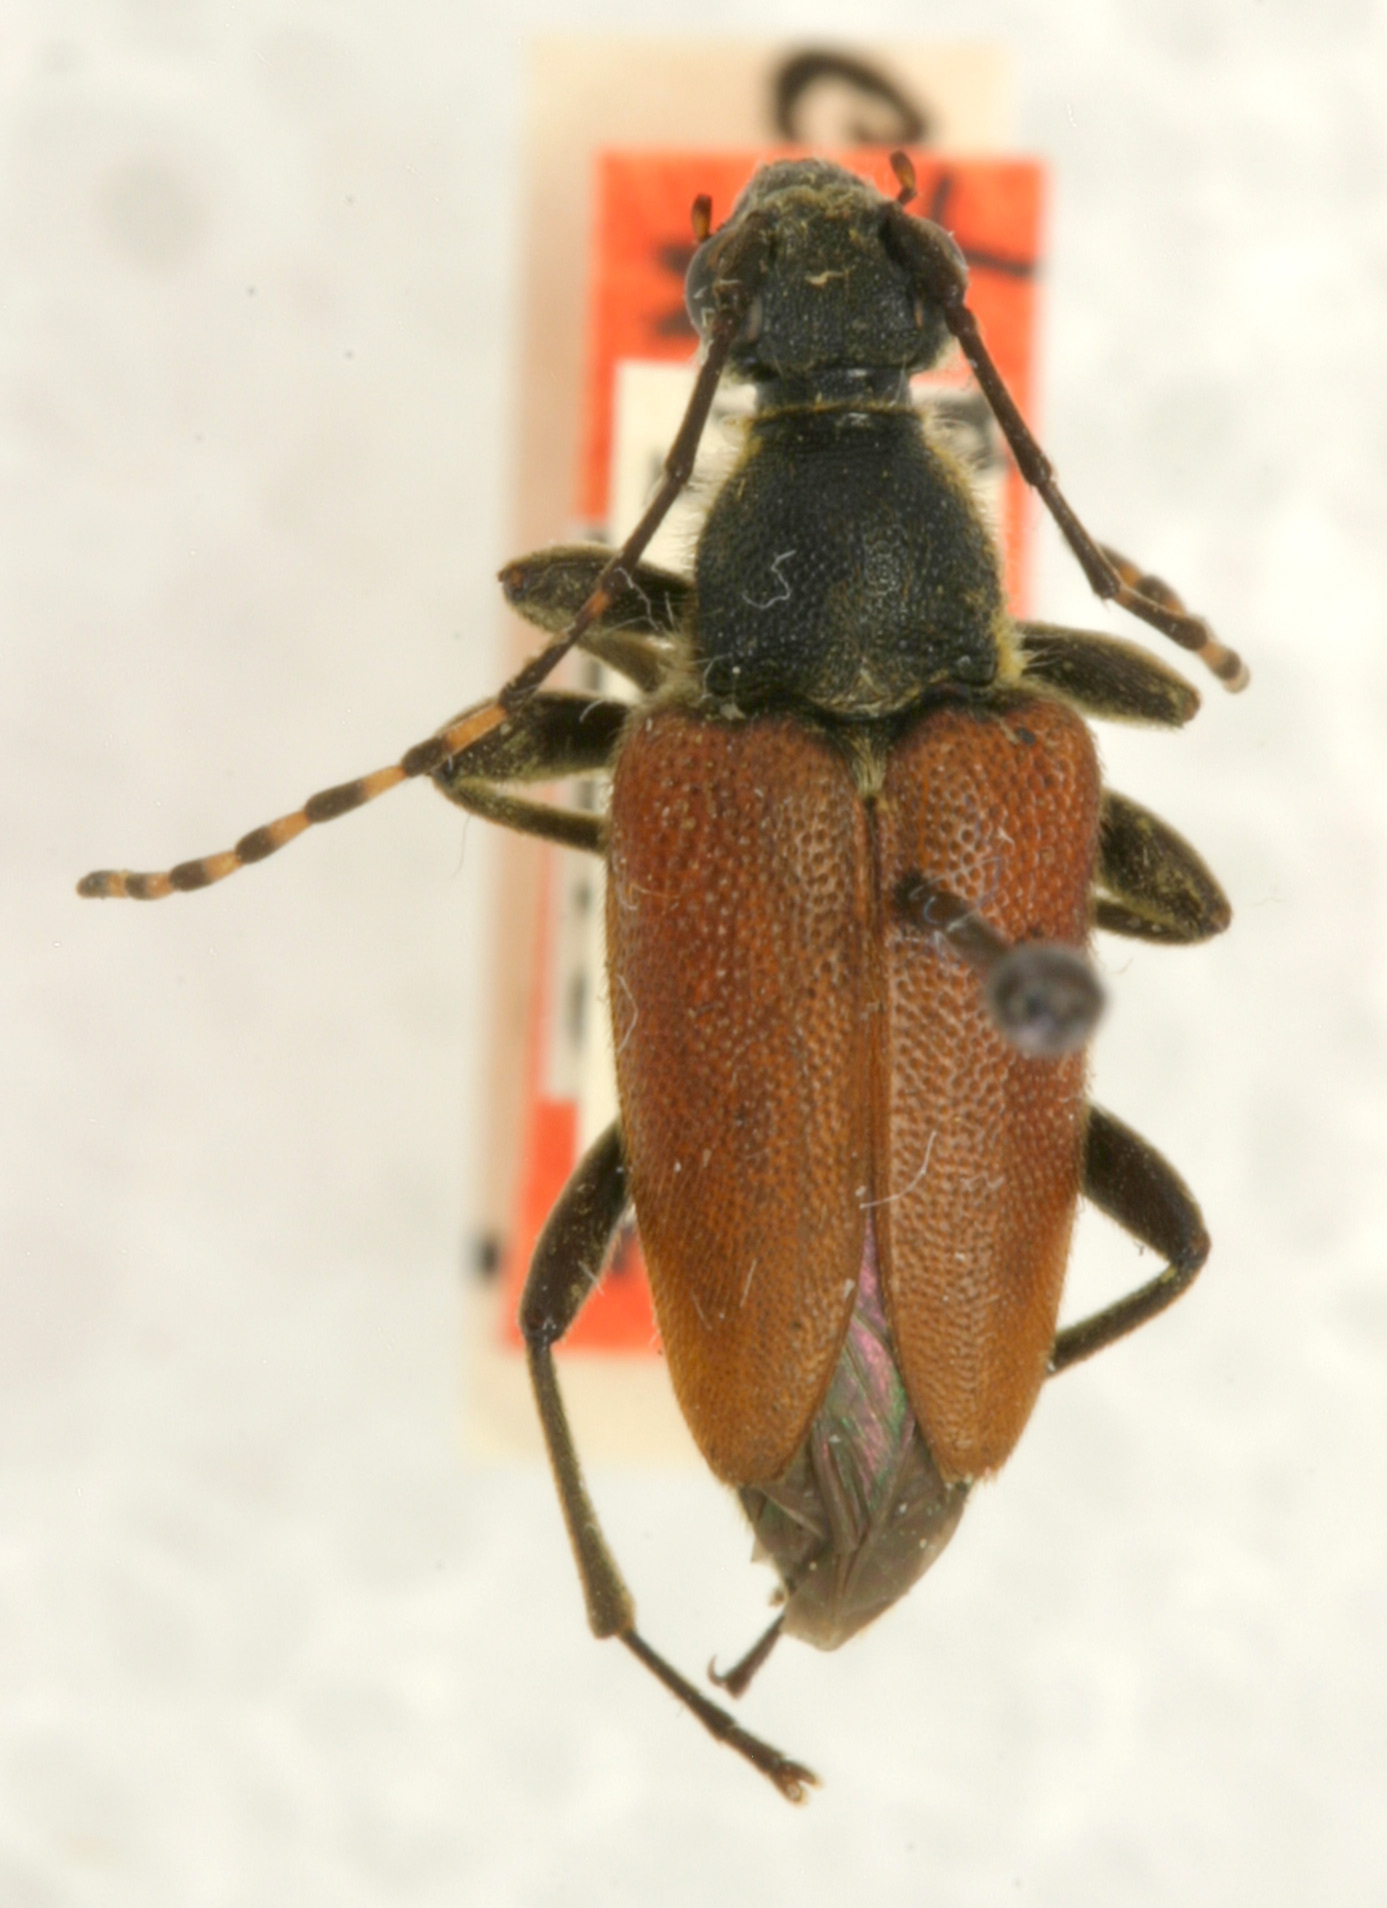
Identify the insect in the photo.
Brachyleptura brevis
